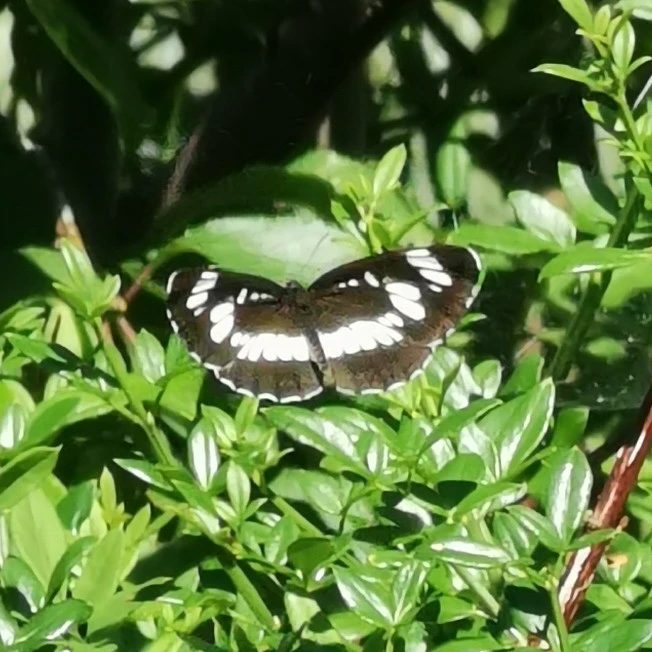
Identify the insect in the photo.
Neptis rivularis
